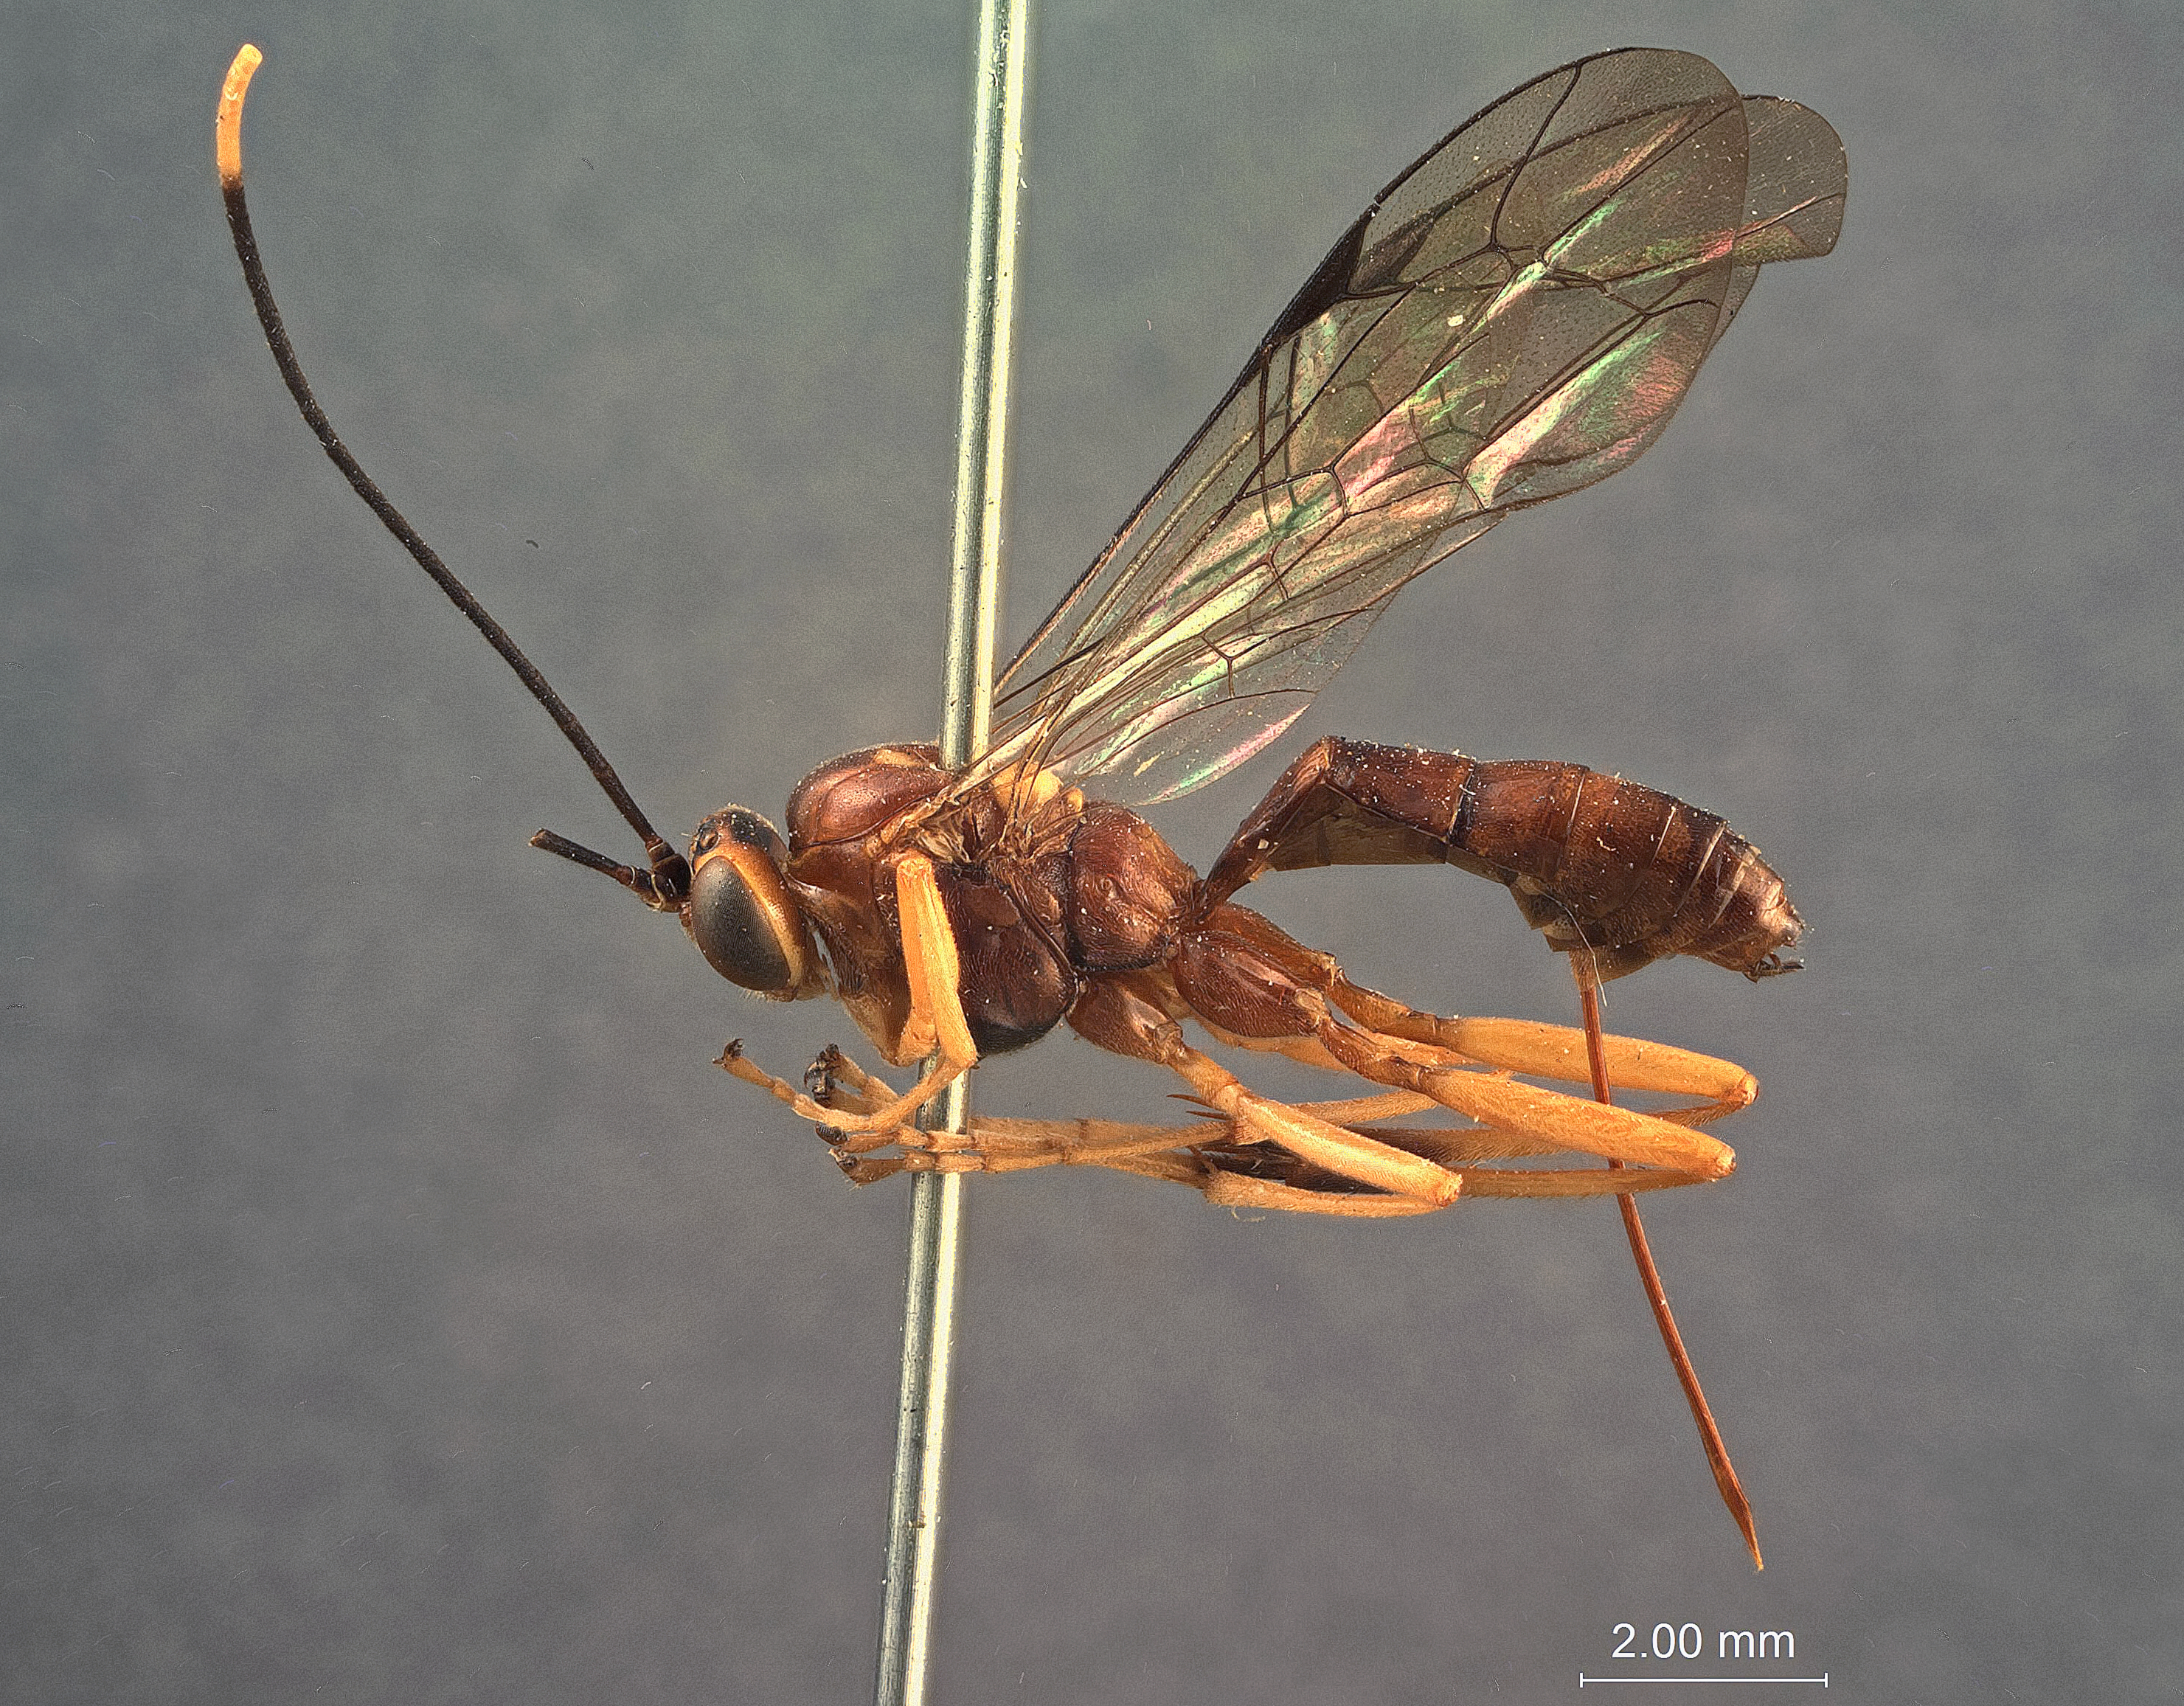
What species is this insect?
Euctenopus novazealandicus
